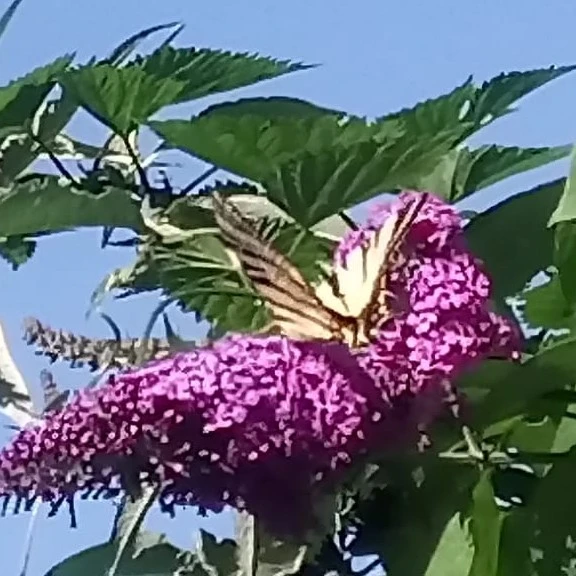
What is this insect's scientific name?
Iphiclides podalirius
